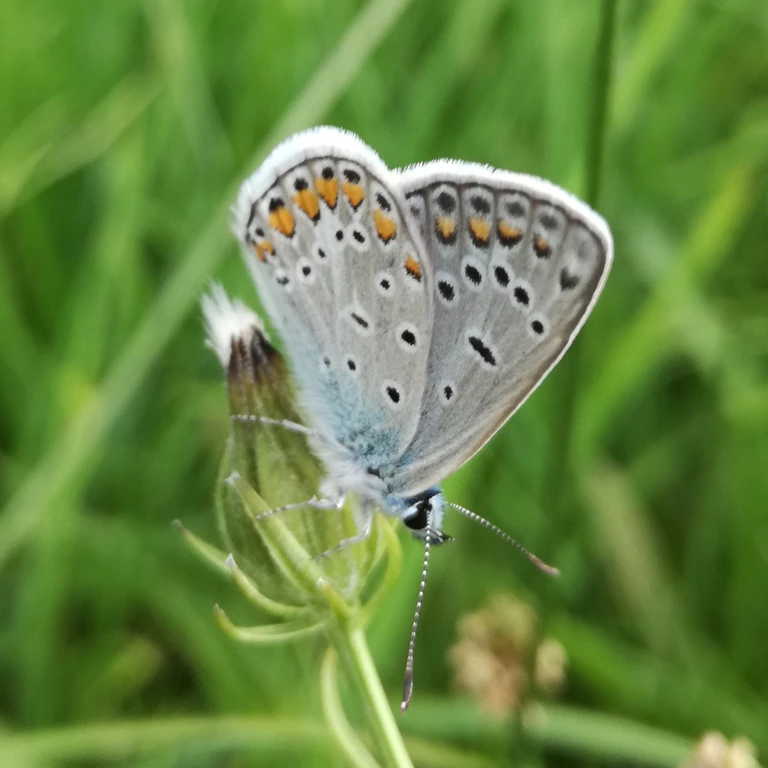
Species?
Polyommatus icarus
